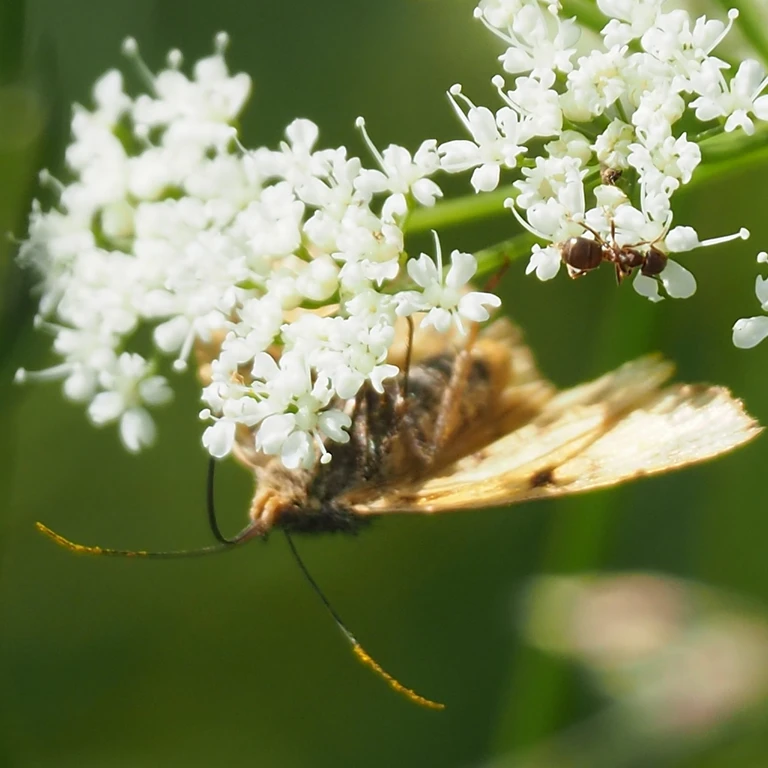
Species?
Euclidia glyphica
